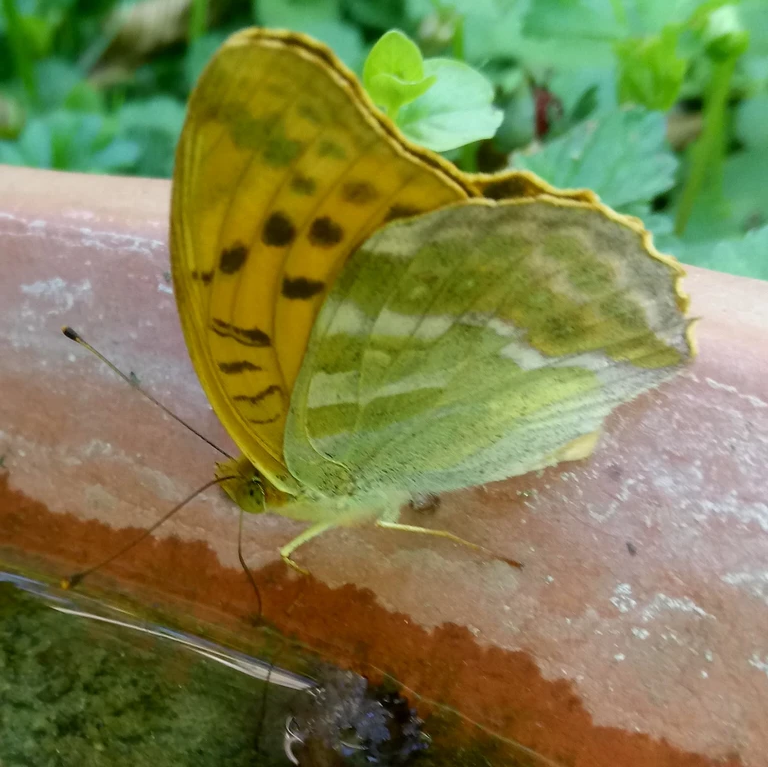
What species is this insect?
Argynnis paphia
